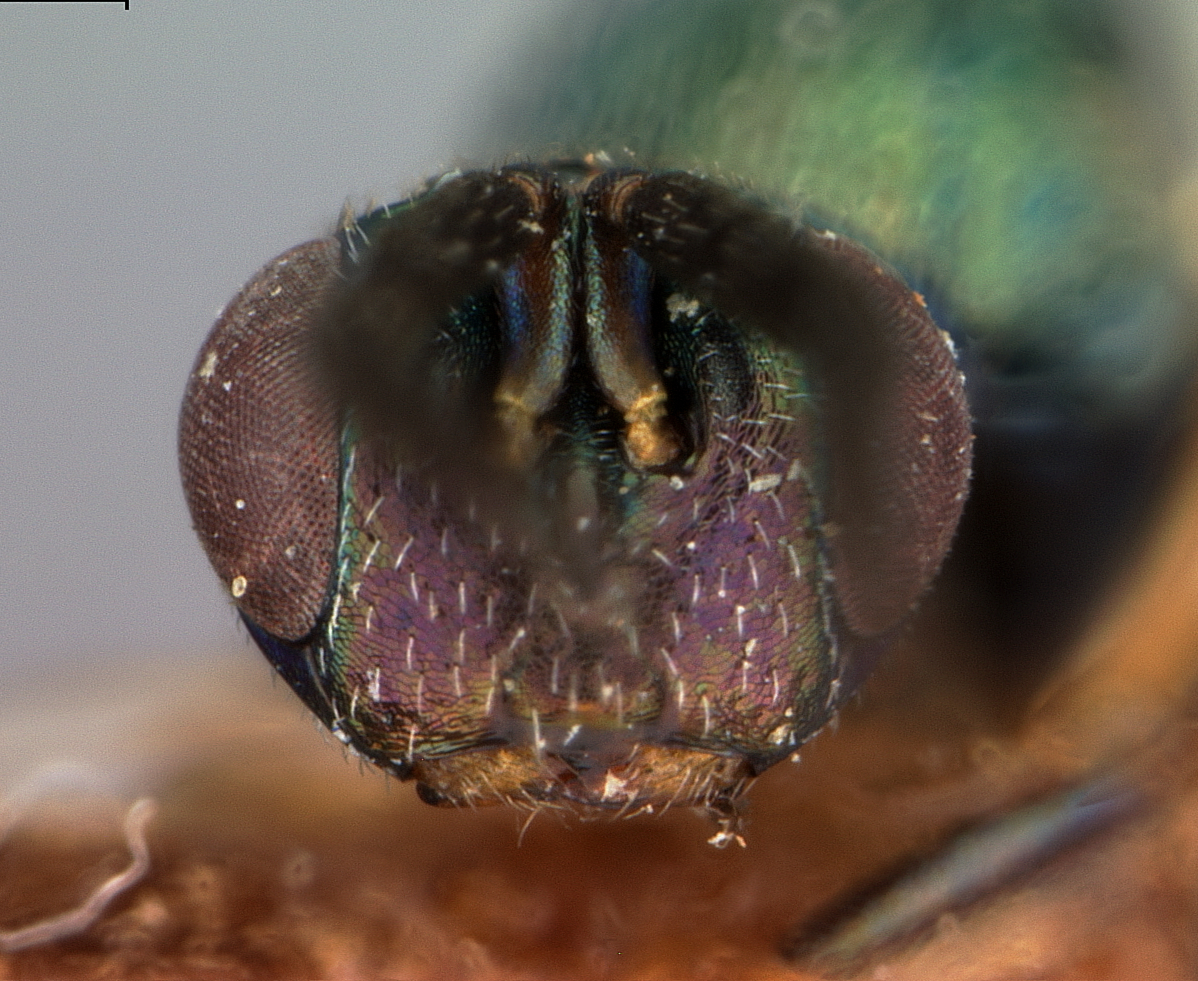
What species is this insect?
Syntomaspis brodiei
